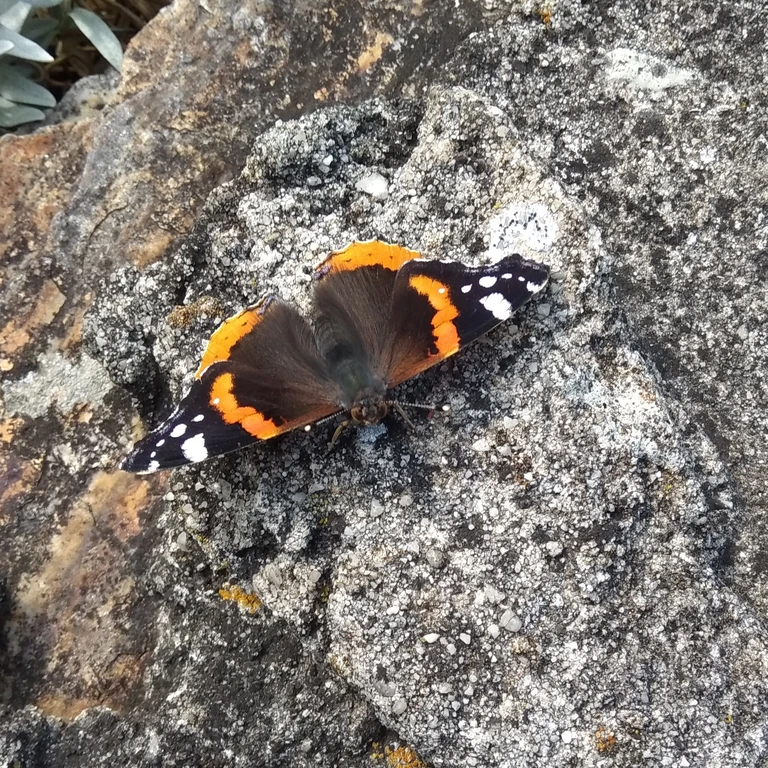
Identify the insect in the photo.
Vanessa atalanta
